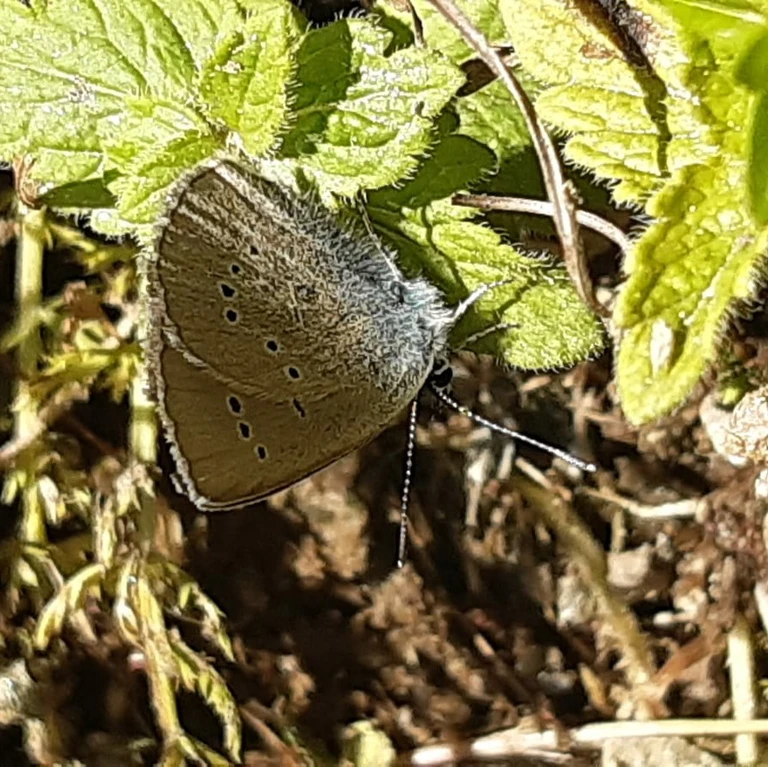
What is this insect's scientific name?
Cyaniris semiargus
